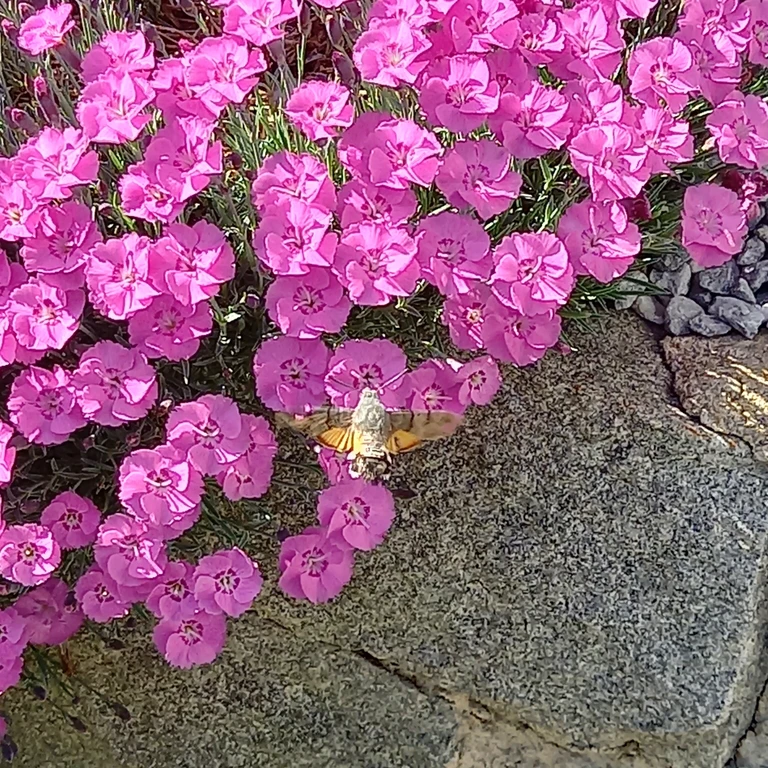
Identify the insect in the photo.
Macroglossum stellatarum
